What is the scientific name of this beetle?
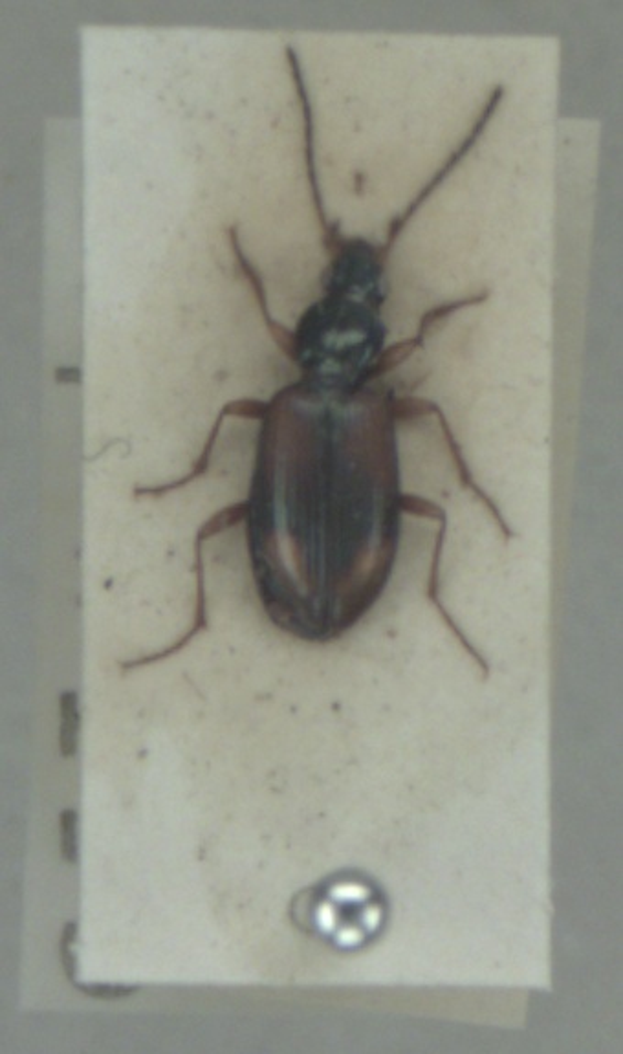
Bembidion fluviatile
